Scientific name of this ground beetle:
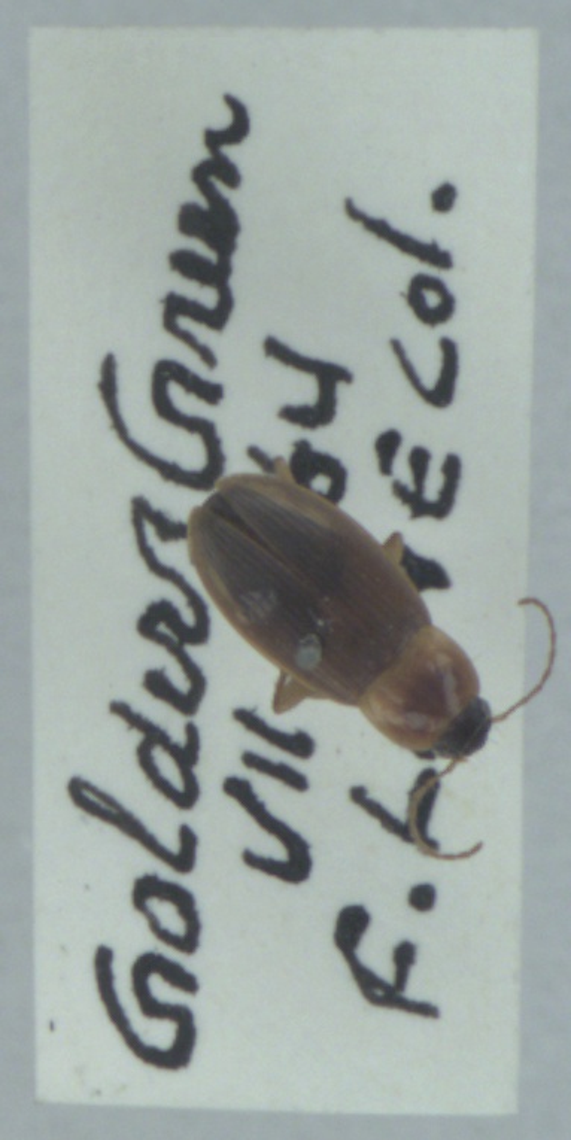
Calathus cinctus
